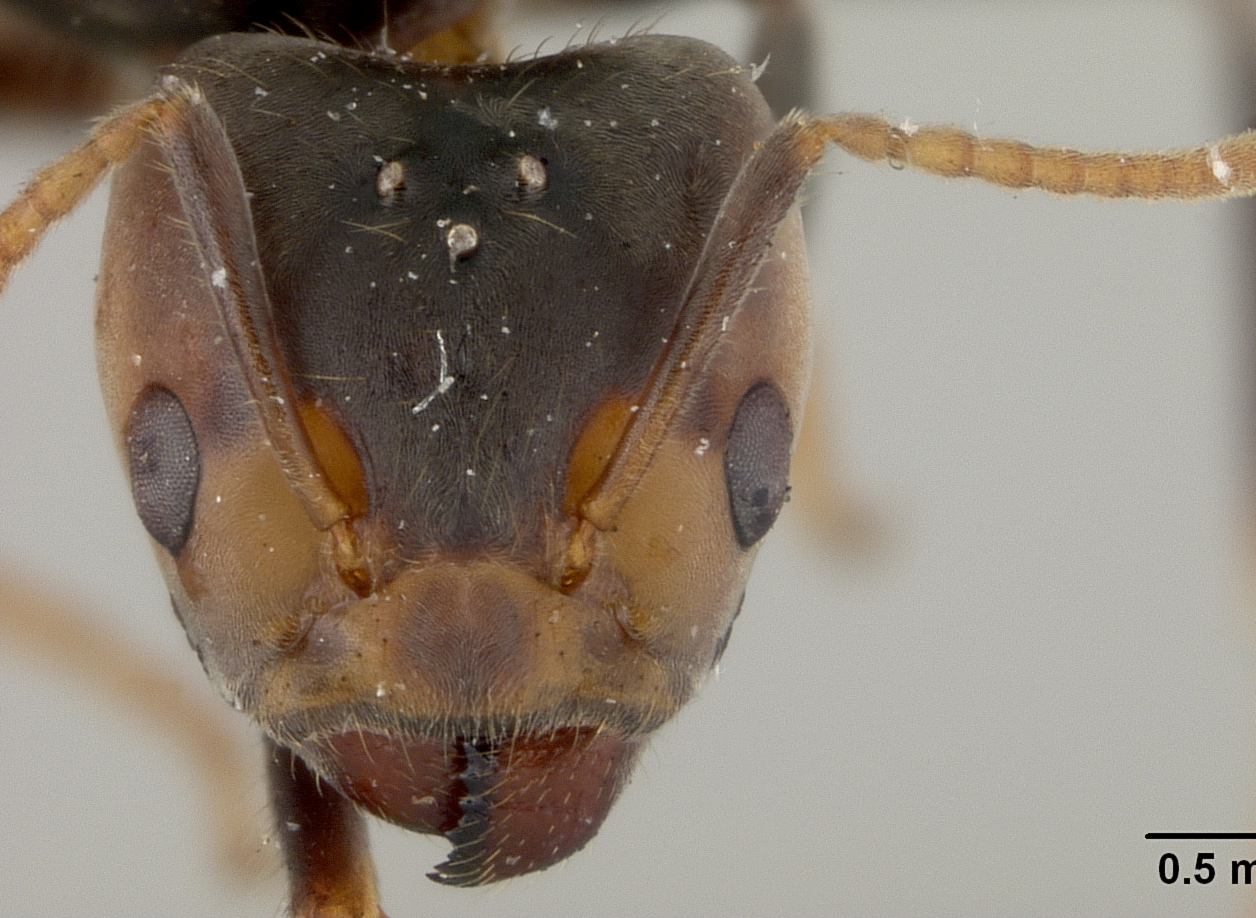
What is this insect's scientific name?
Azteca sericeasur
